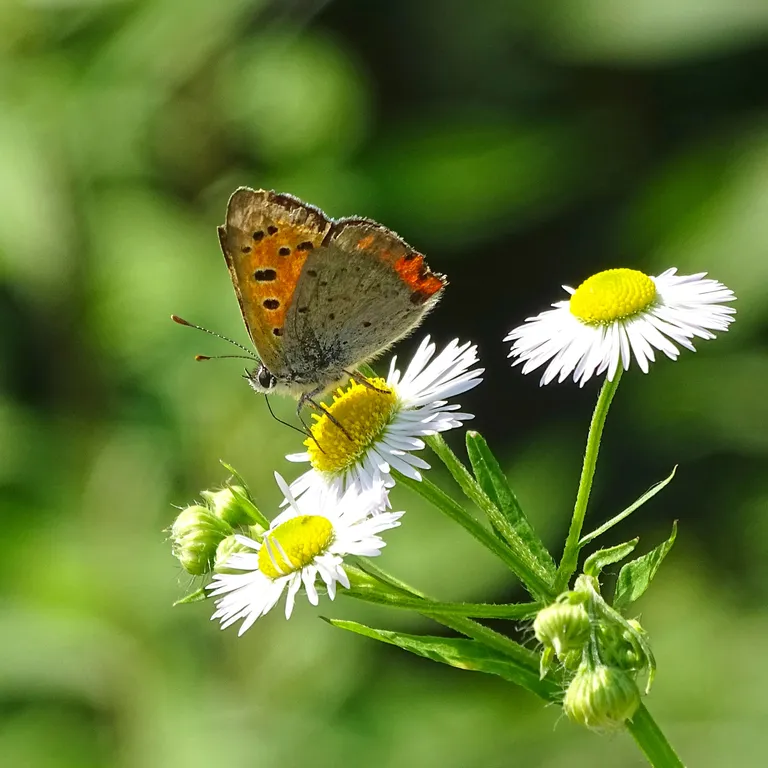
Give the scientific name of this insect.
Lycaena phlaeas
